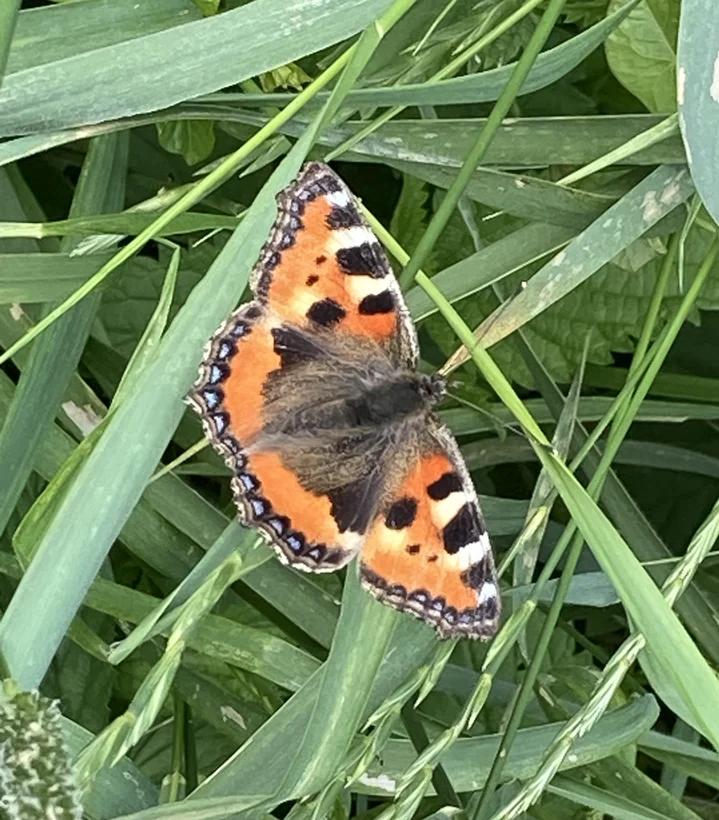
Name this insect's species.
Aglais urticae
